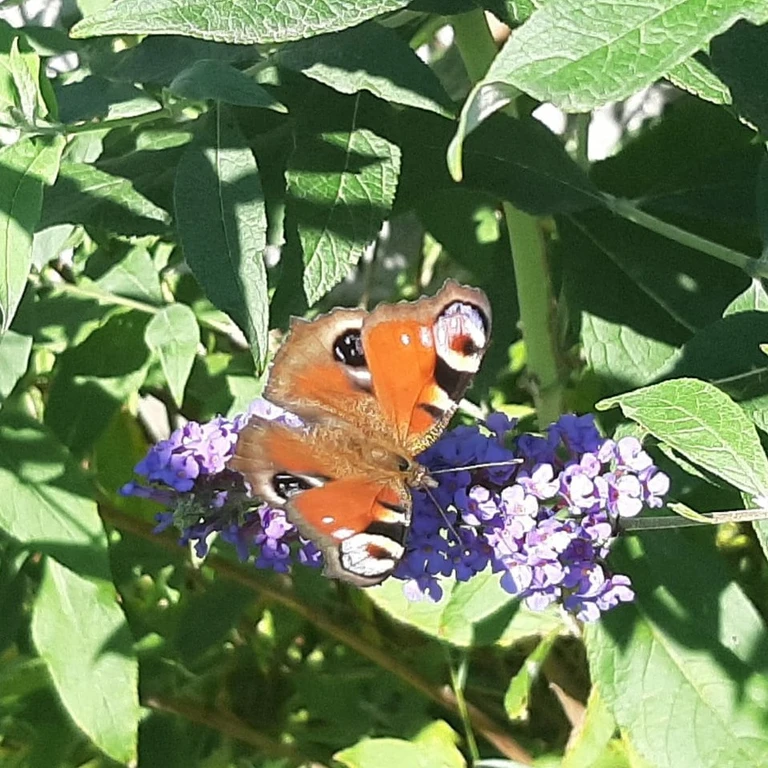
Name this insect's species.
Aglais io
